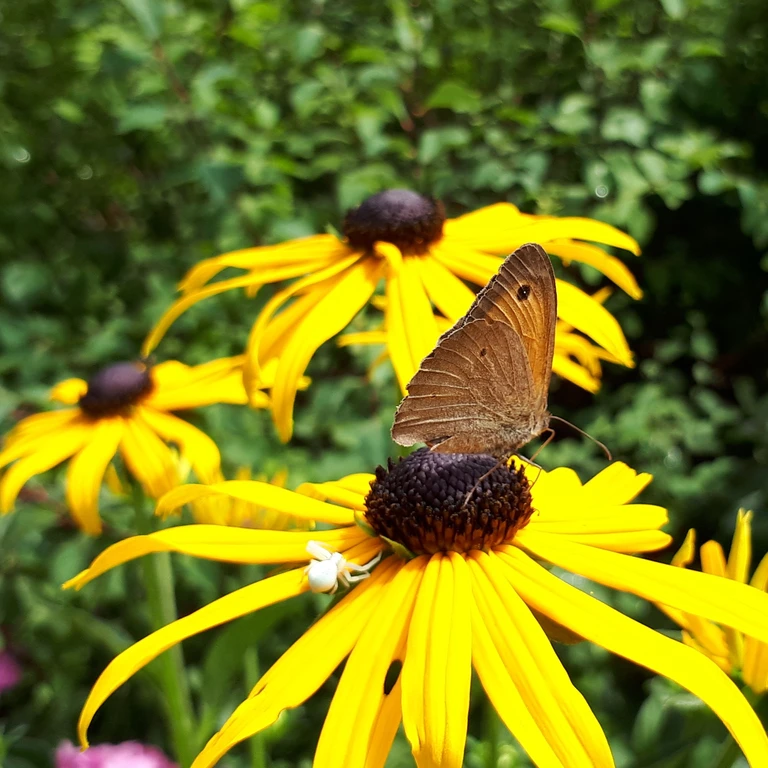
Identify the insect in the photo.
Maniola jurtina
